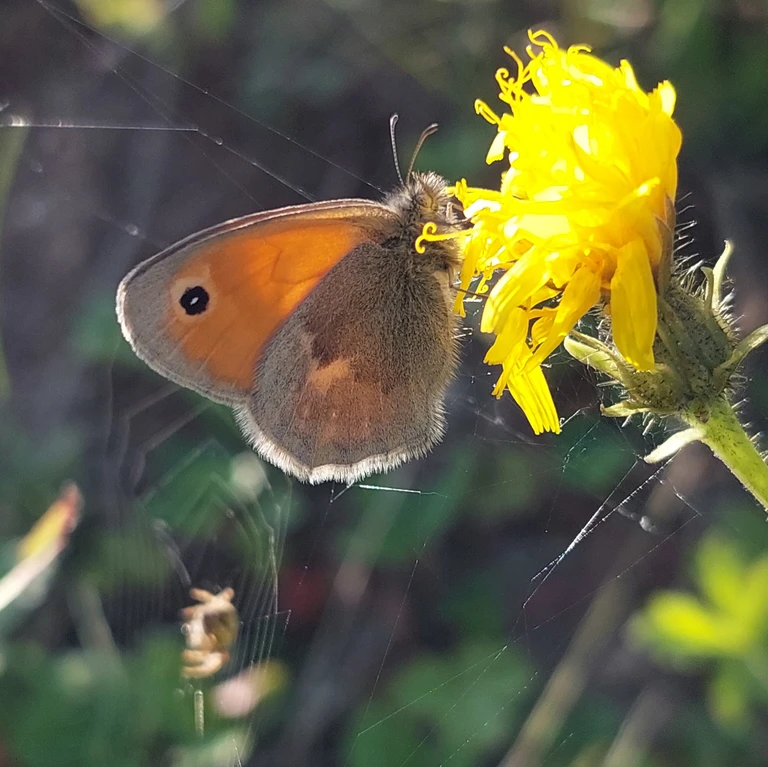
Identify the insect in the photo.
Coenonympha pamphilus
